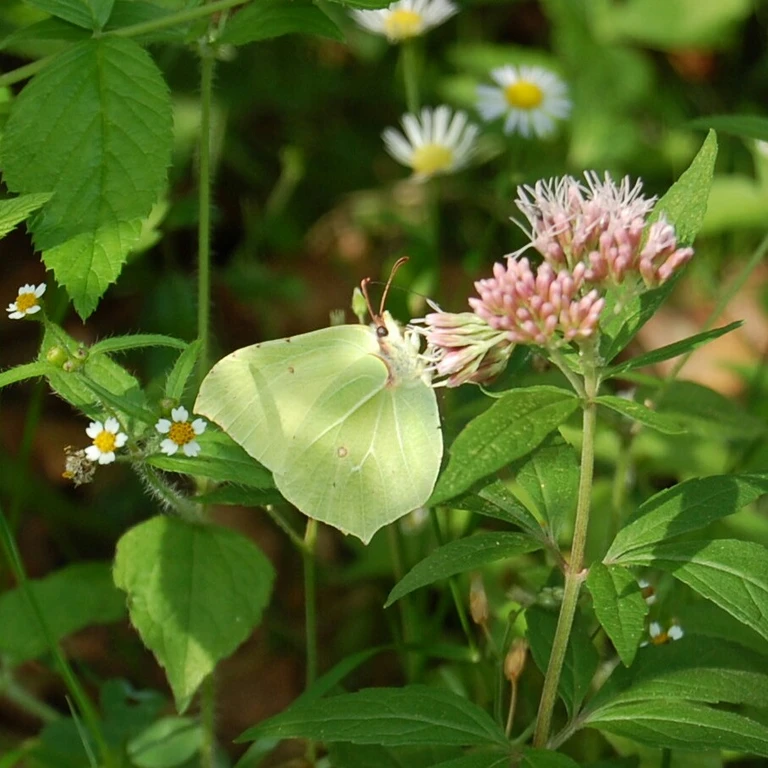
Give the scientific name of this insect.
Gonepteryx rhamni
